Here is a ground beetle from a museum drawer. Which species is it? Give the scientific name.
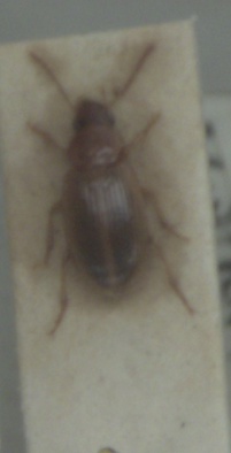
Bradycellus verbasci
